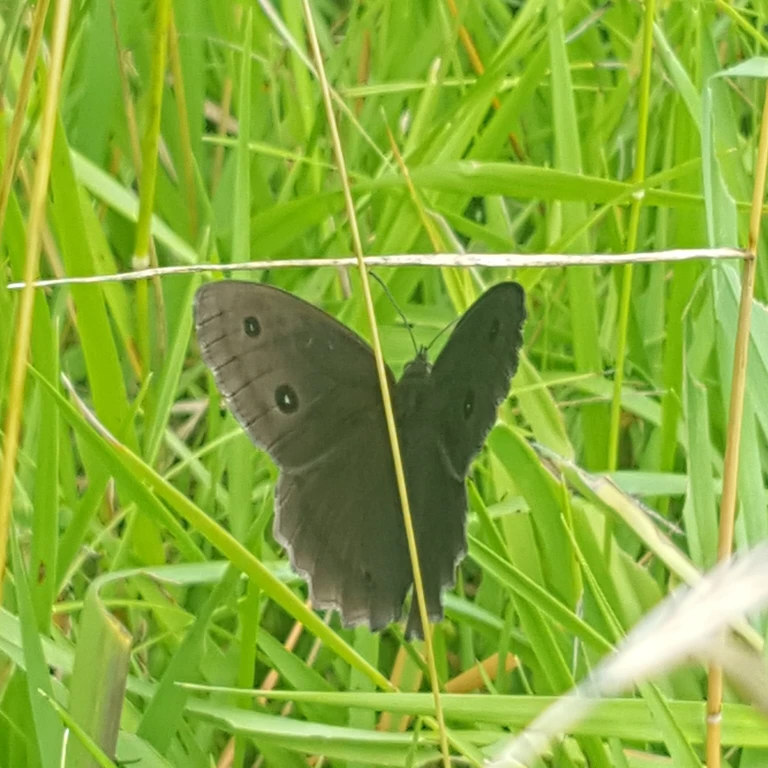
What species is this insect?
Minois dryas
